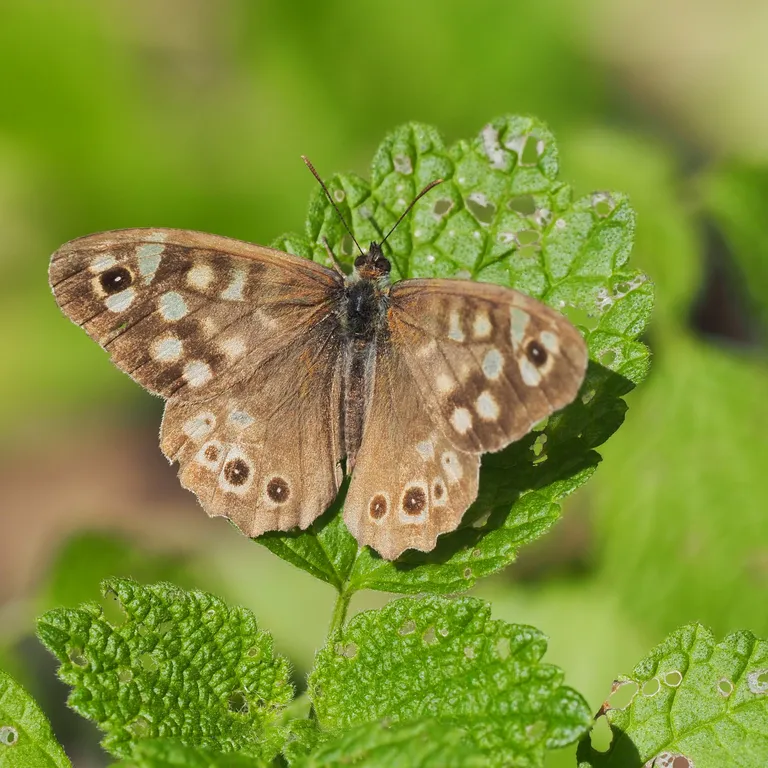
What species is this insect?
Pararge aegeria
